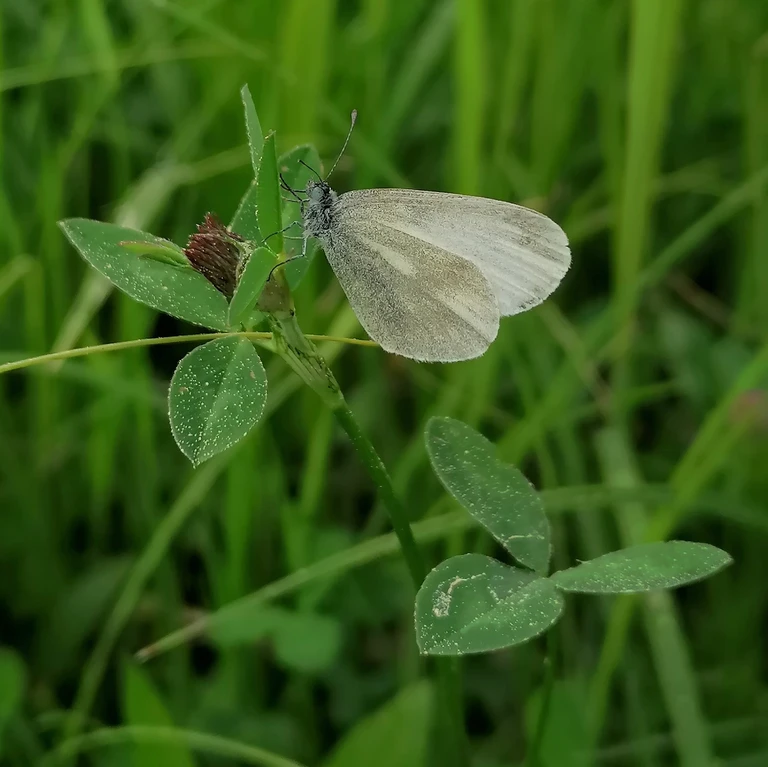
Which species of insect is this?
Leptidea sinapis/juvernica
